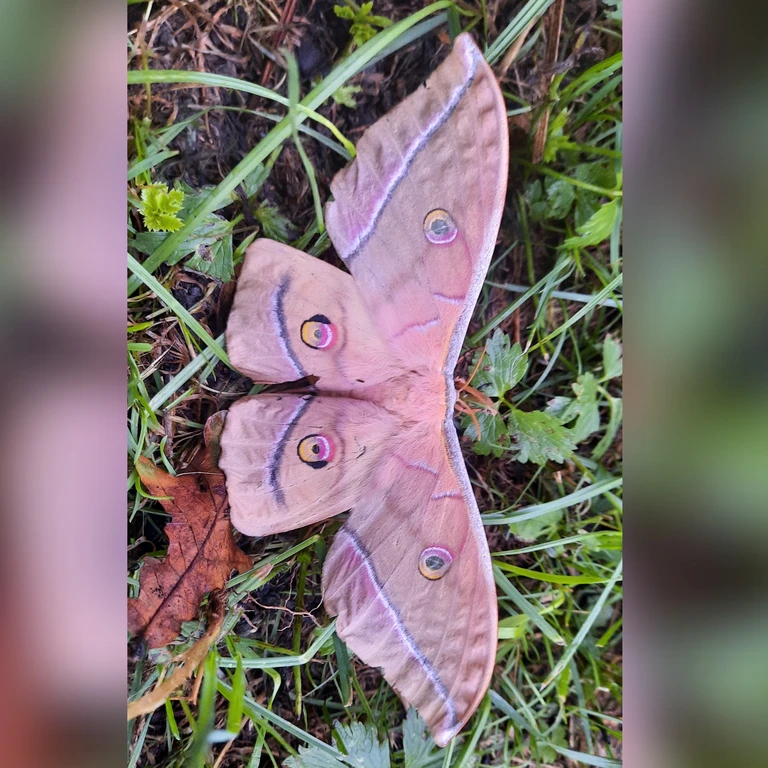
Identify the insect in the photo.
Antheraea yamamai
